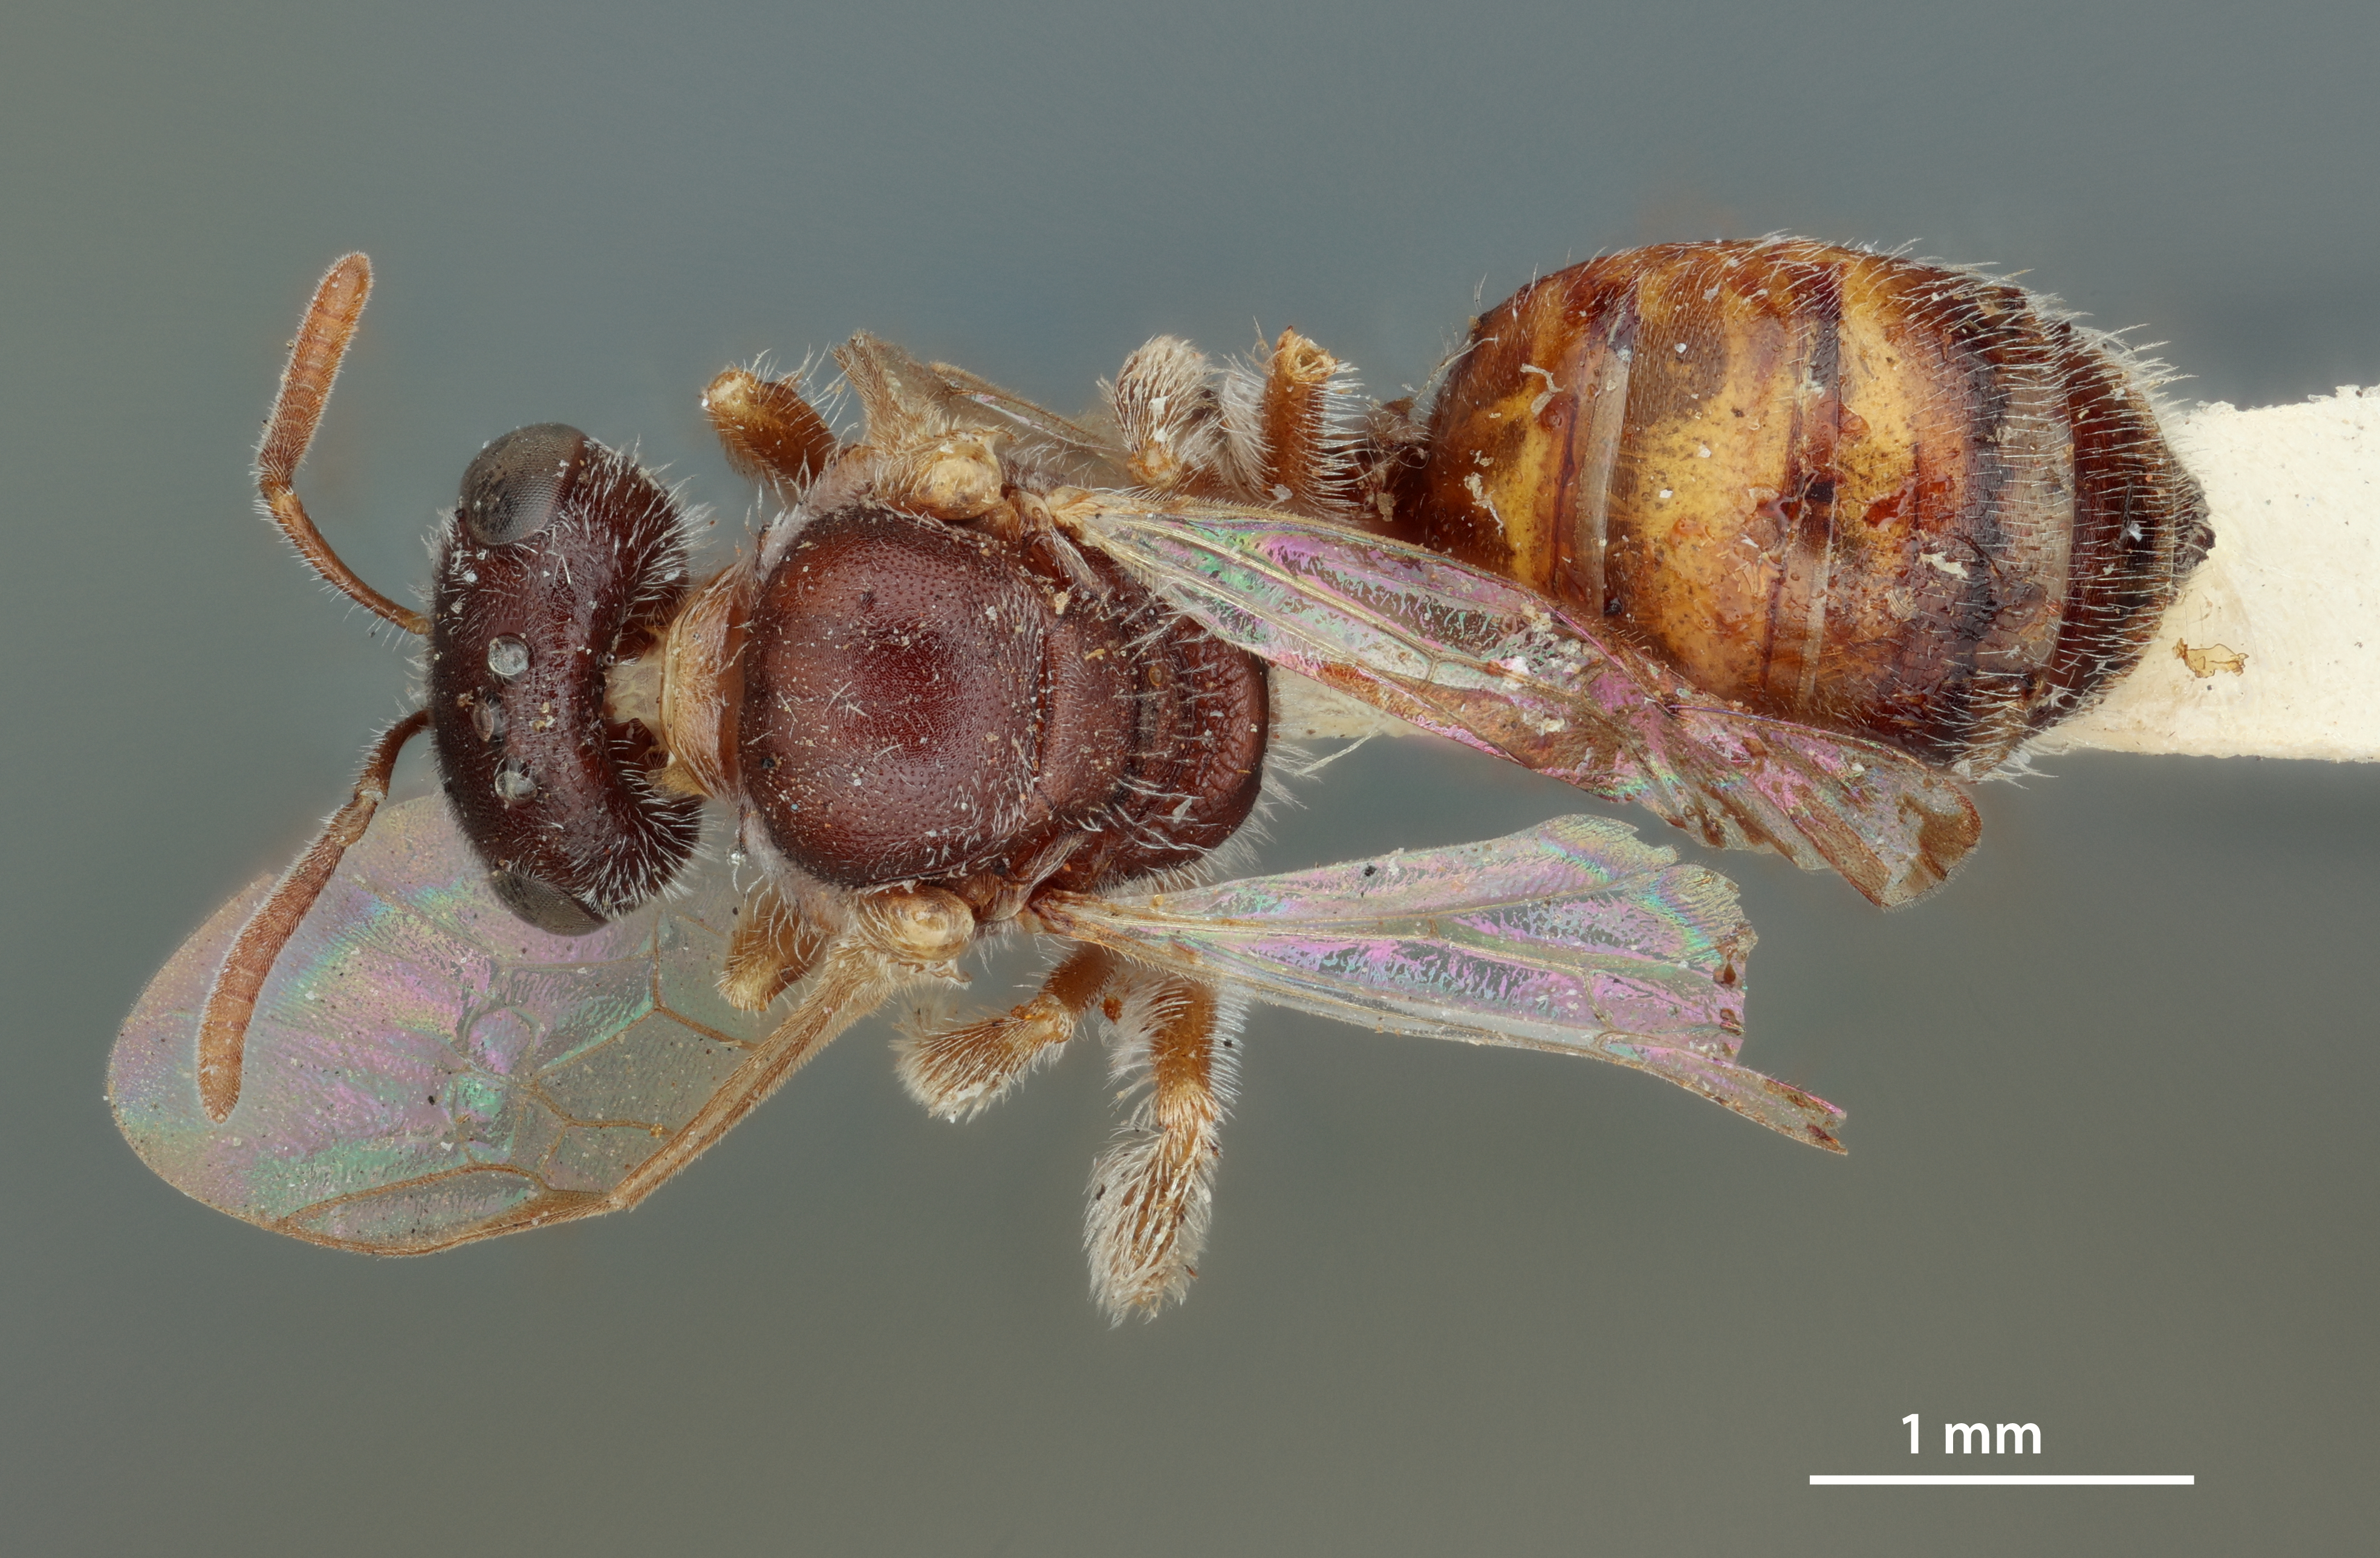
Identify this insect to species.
Halictus melanurus
